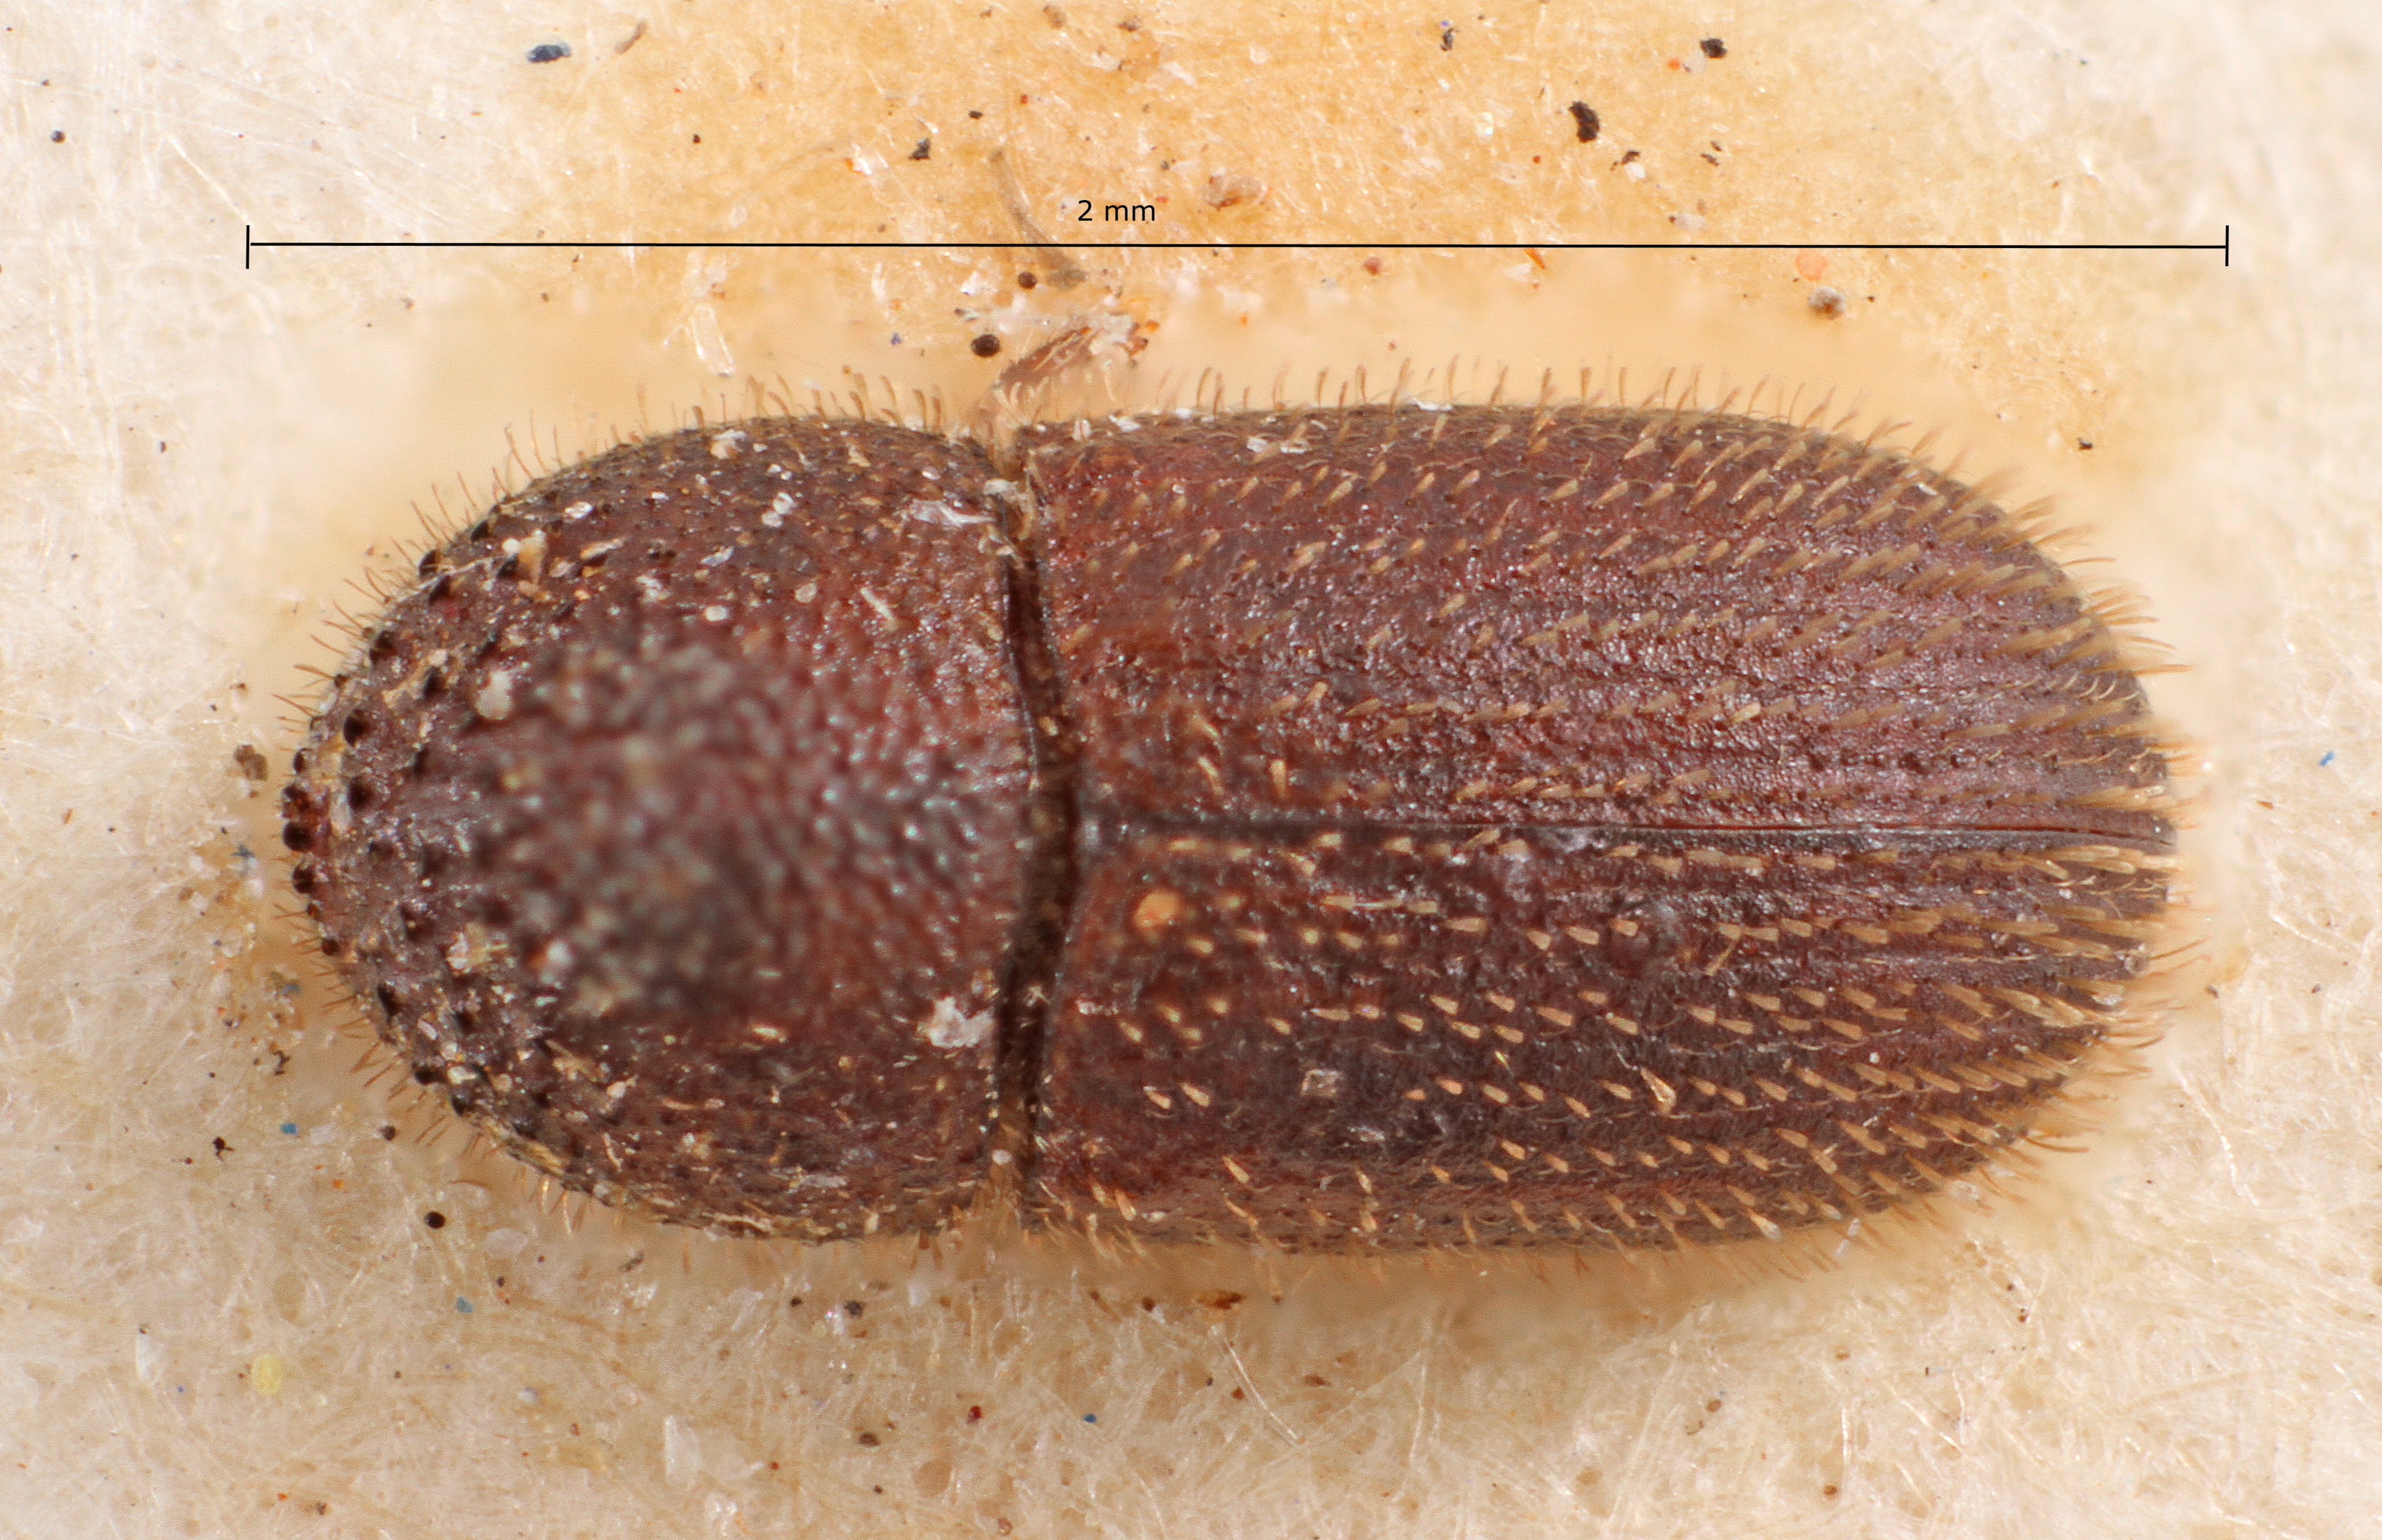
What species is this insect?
Stephanoderes bolivianus
